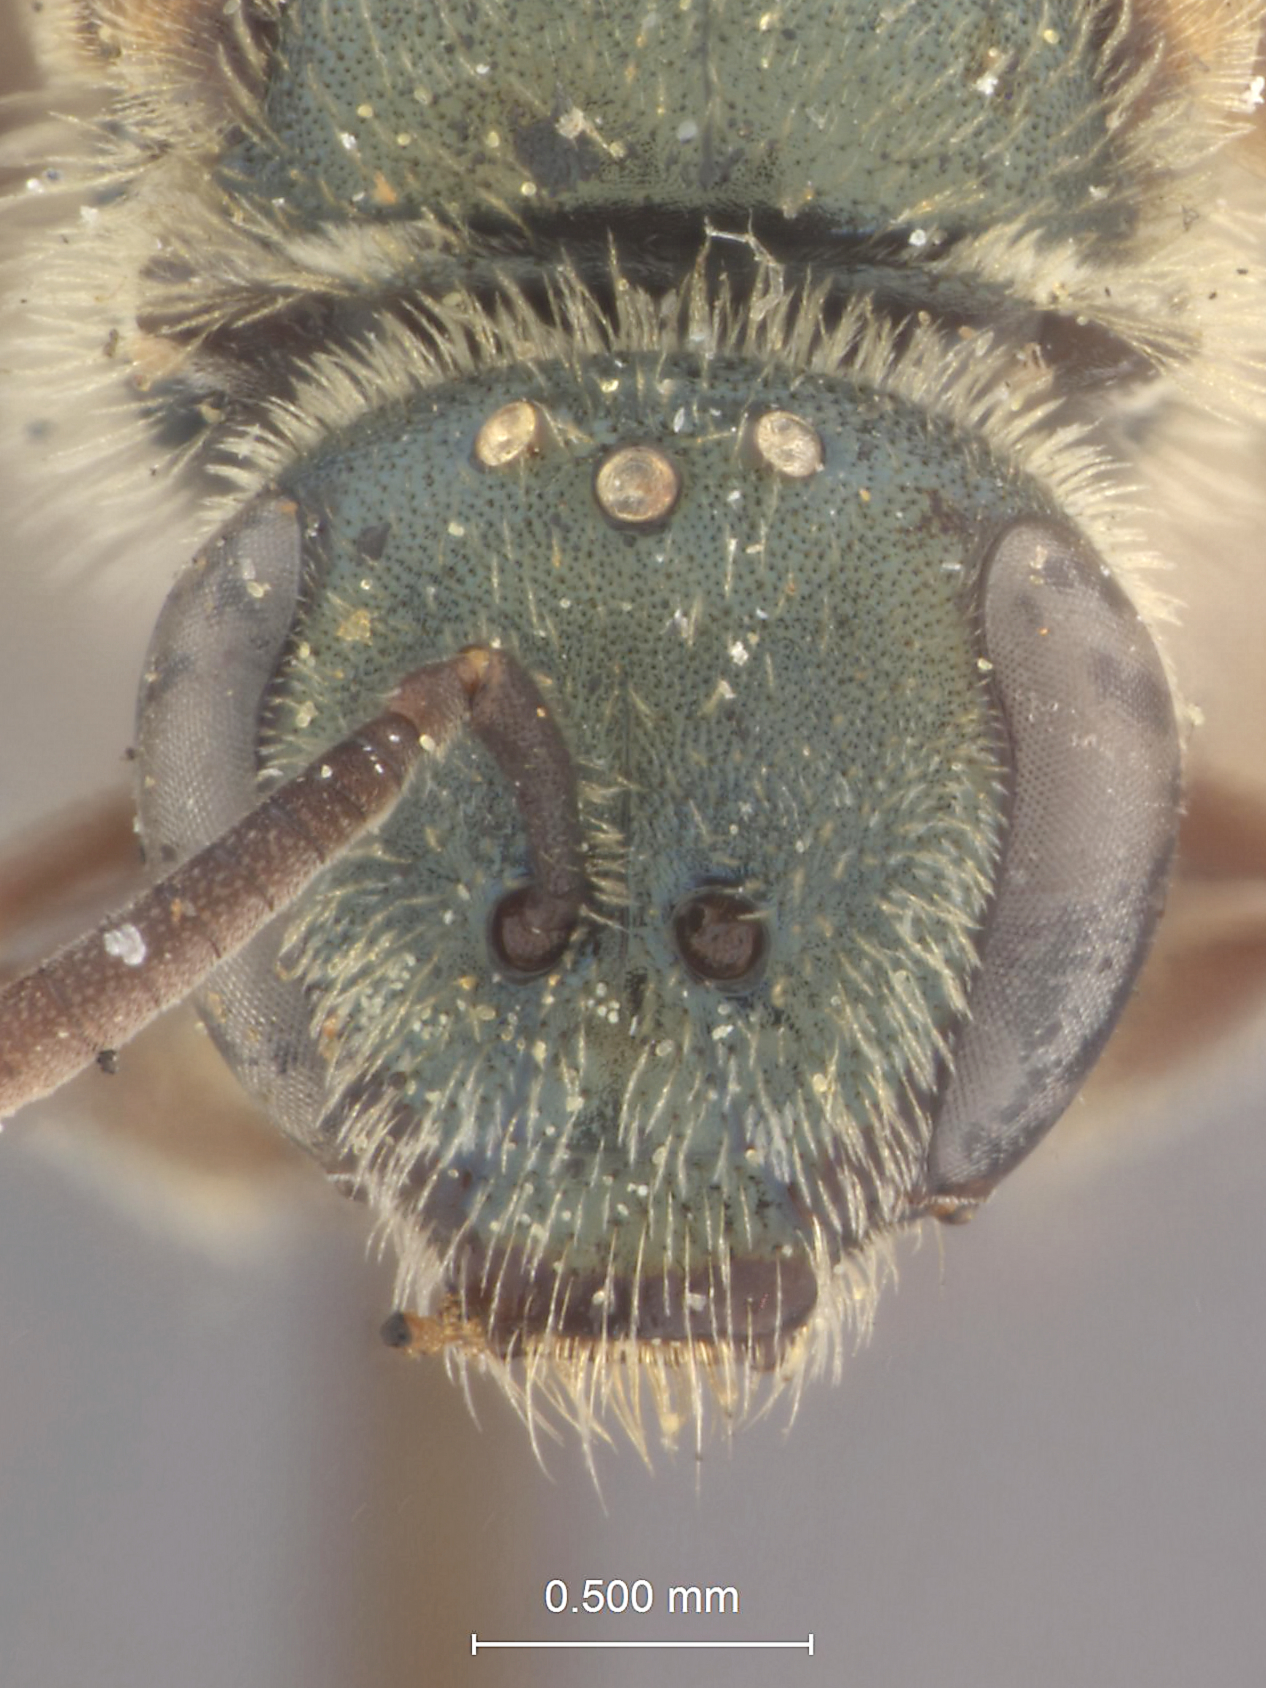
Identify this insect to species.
Halictus brycinci
